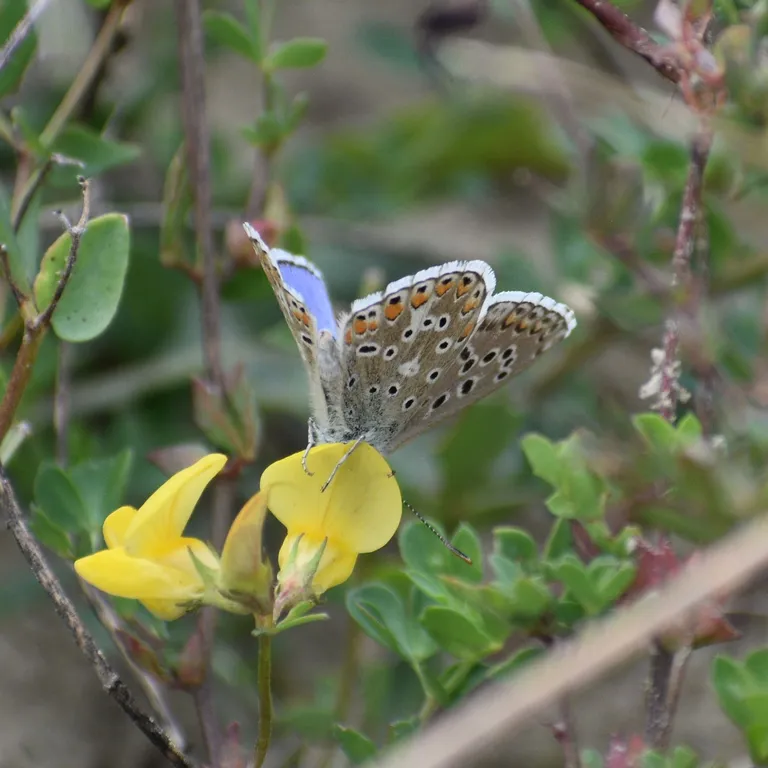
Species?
Lysandra bellargus
